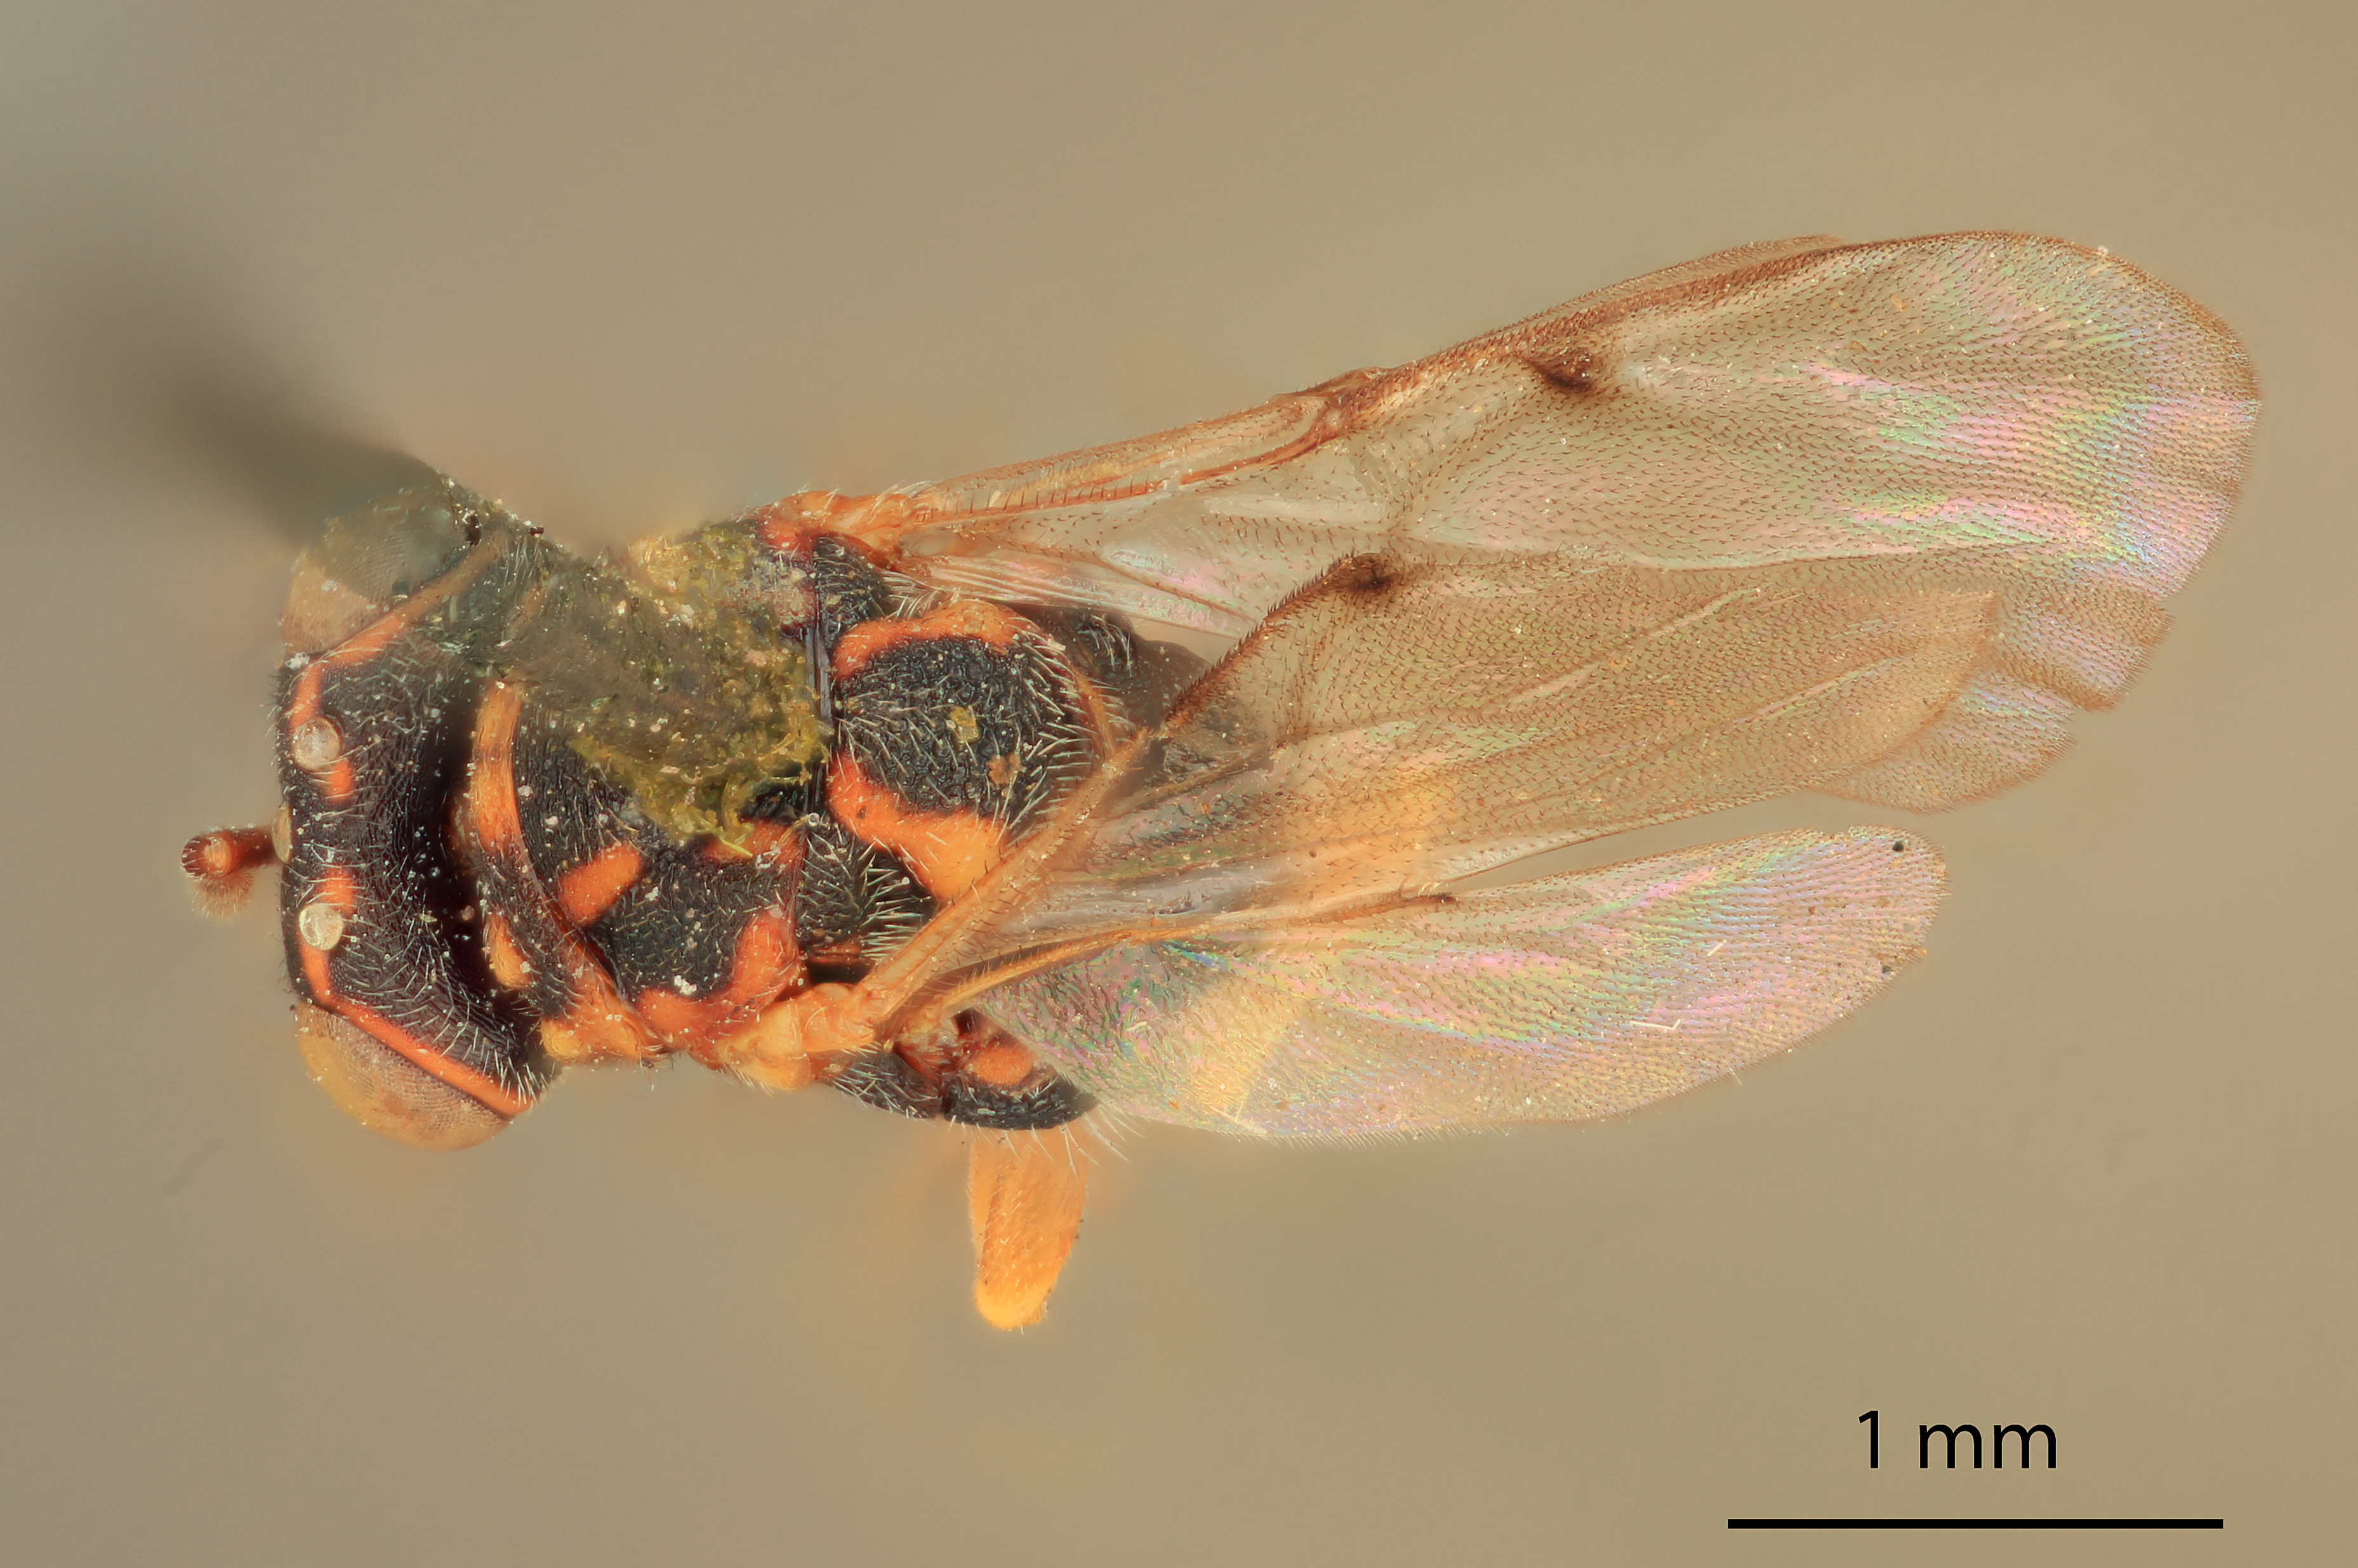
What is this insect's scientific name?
Smicra sanguineiventris
